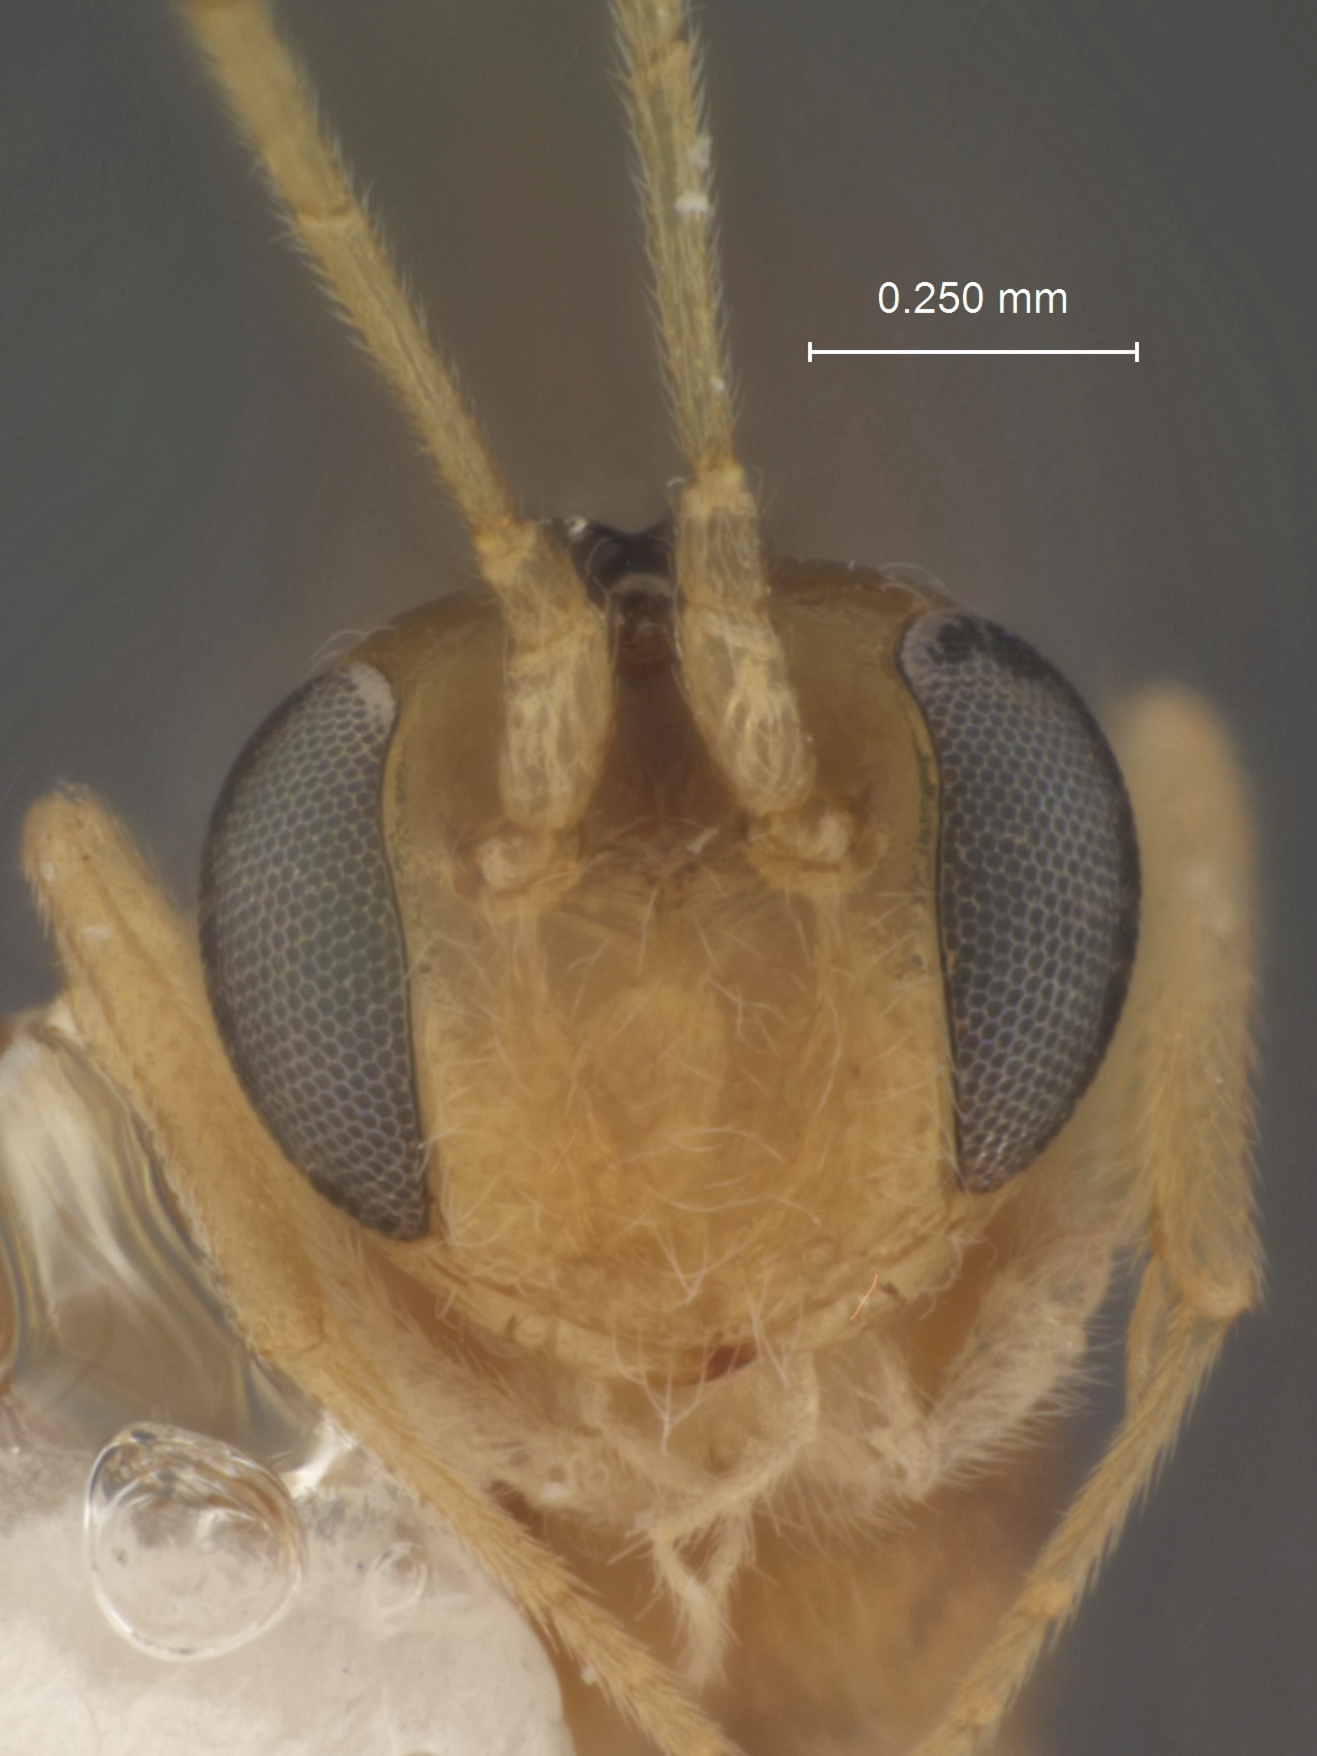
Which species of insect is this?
Mesochorus pusillus
